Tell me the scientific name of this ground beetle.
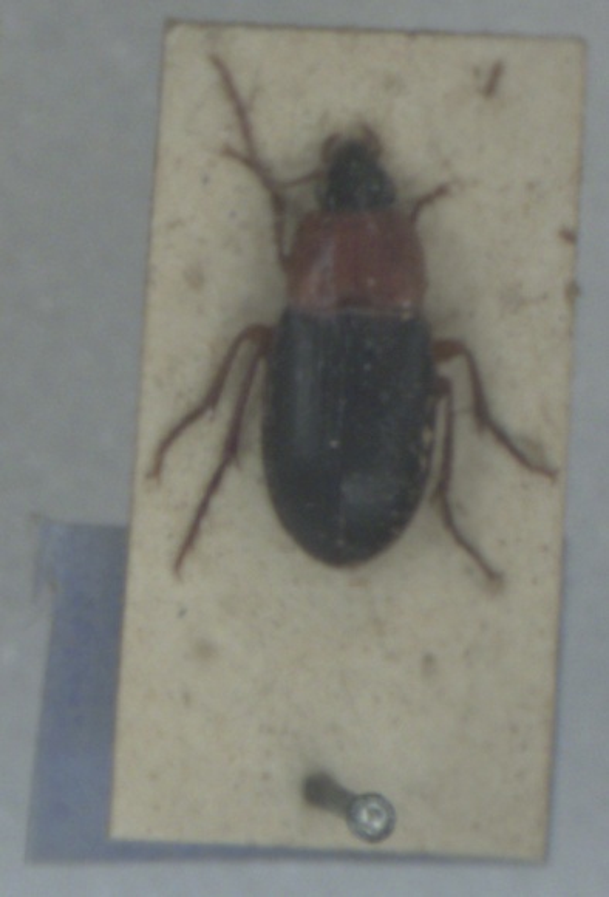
Calathus melanocephalus
